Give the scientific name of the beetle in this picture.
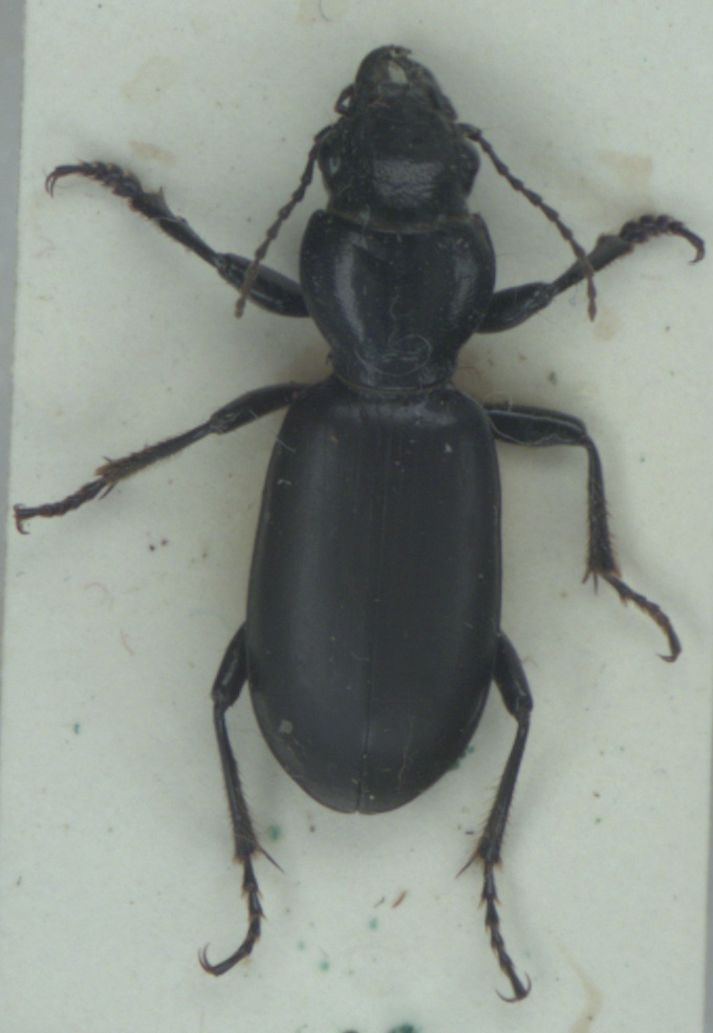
Broscus cephalotes
